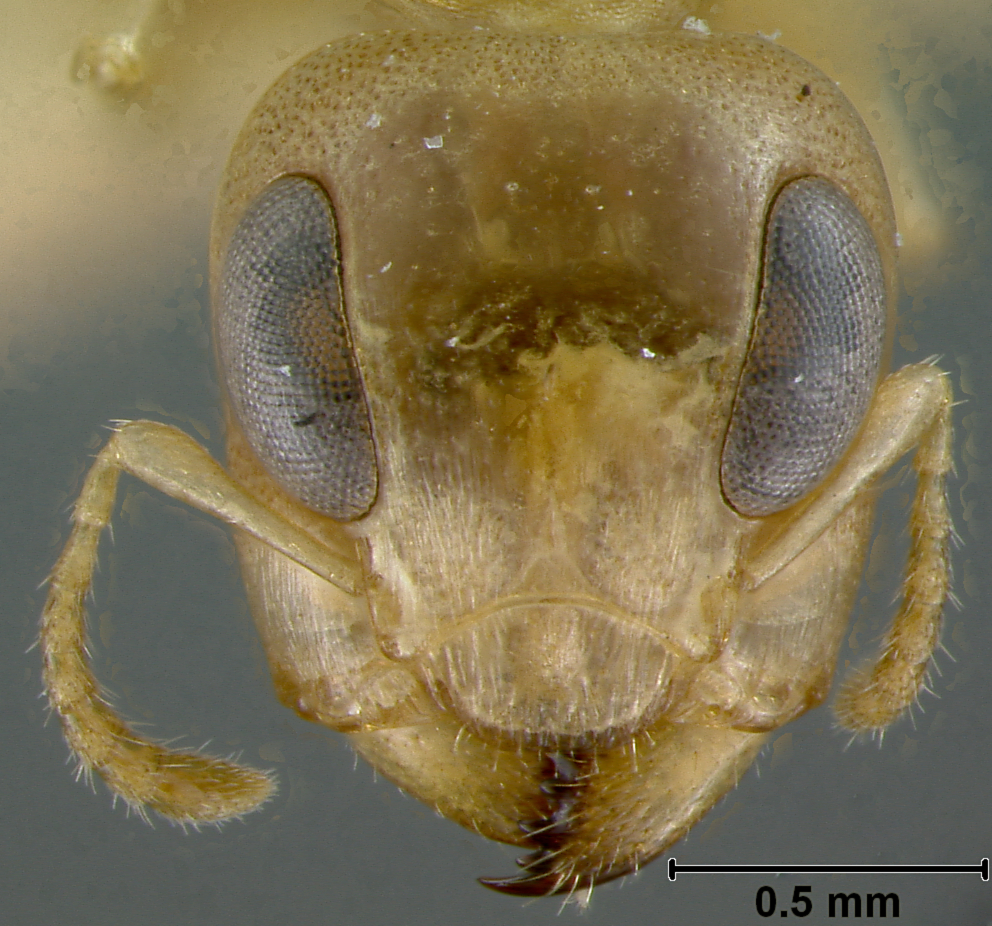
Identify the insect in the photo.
Gesomyrmex luzonensis
